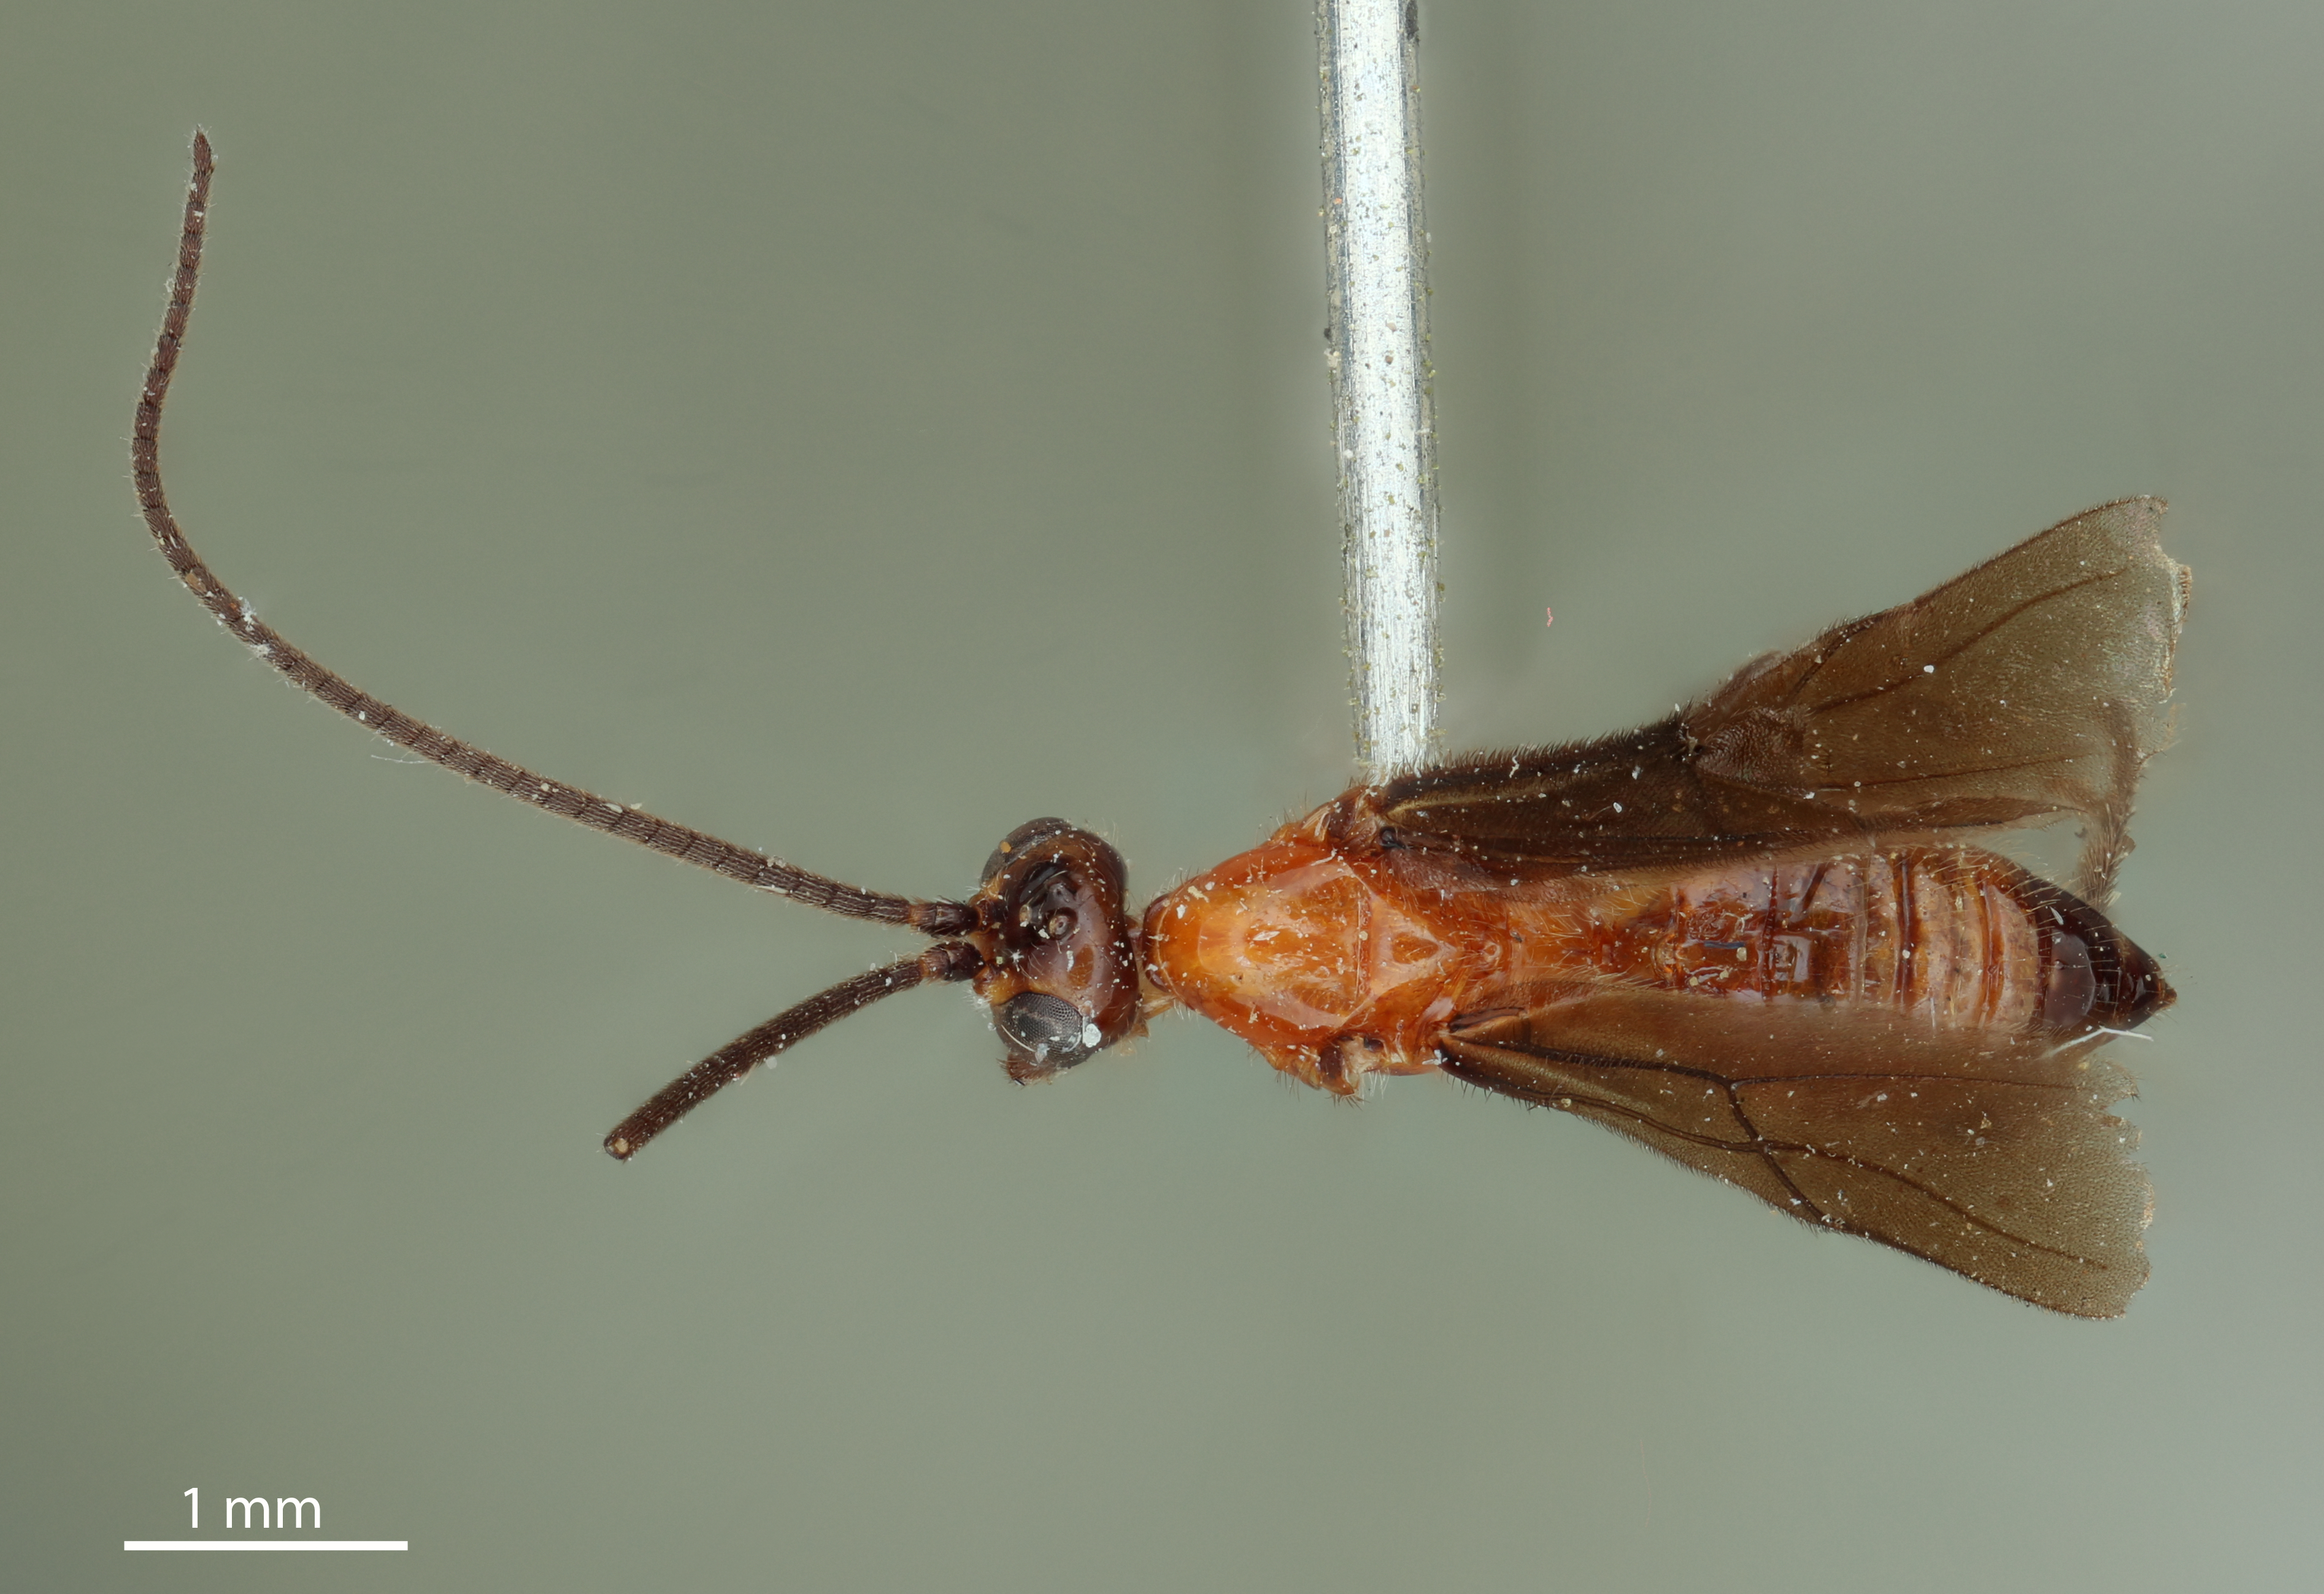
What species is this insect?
Myosoma pilosipes
